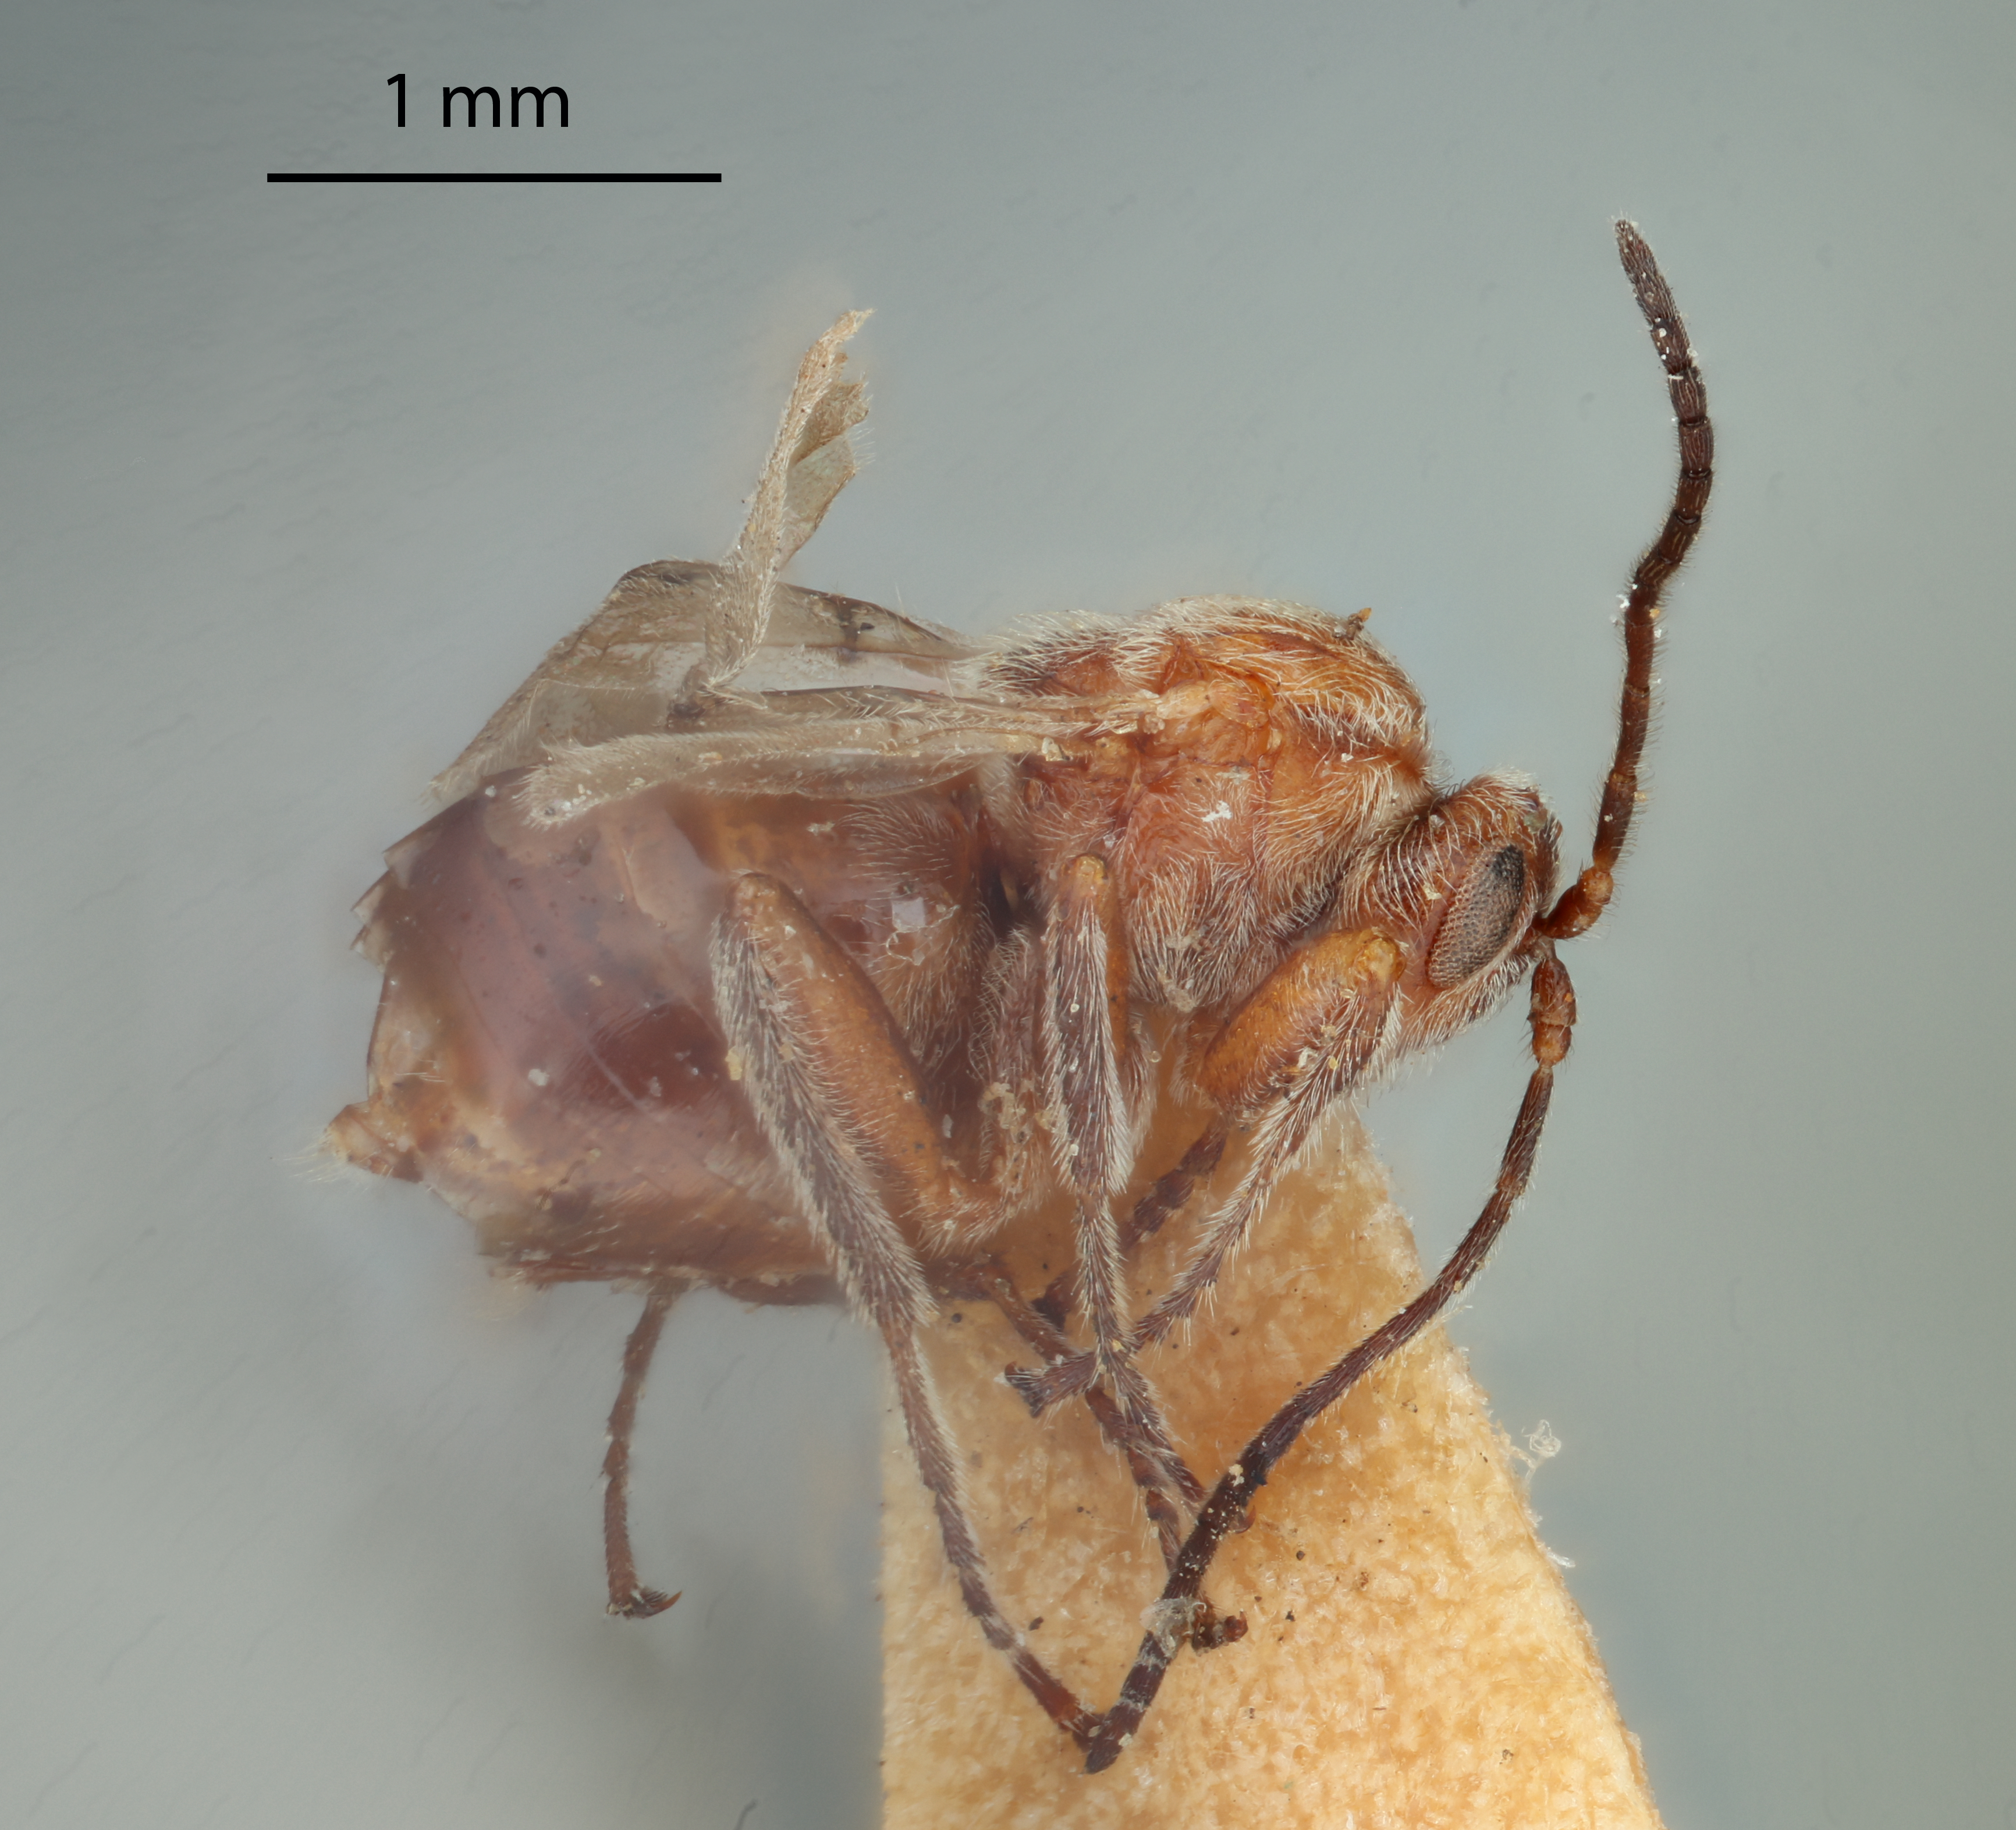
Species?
Acraspis patelloides
